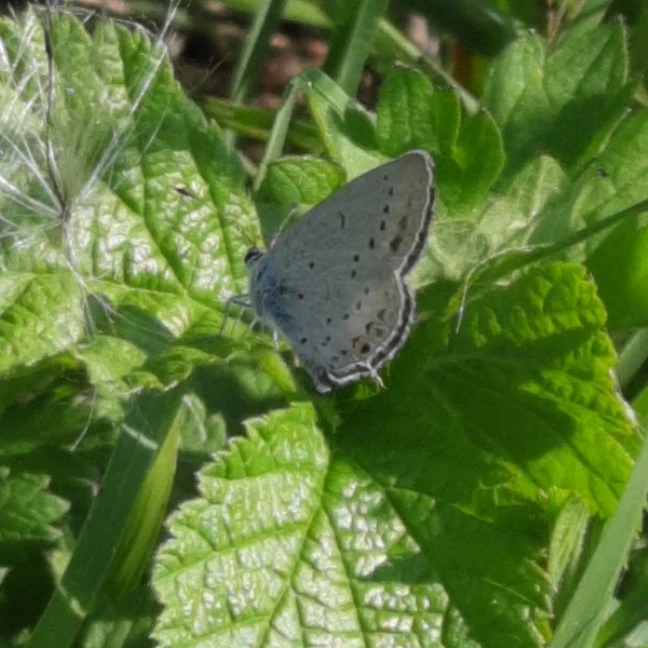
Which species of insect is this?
Cupido argiades (also Elkalyce argiades)
